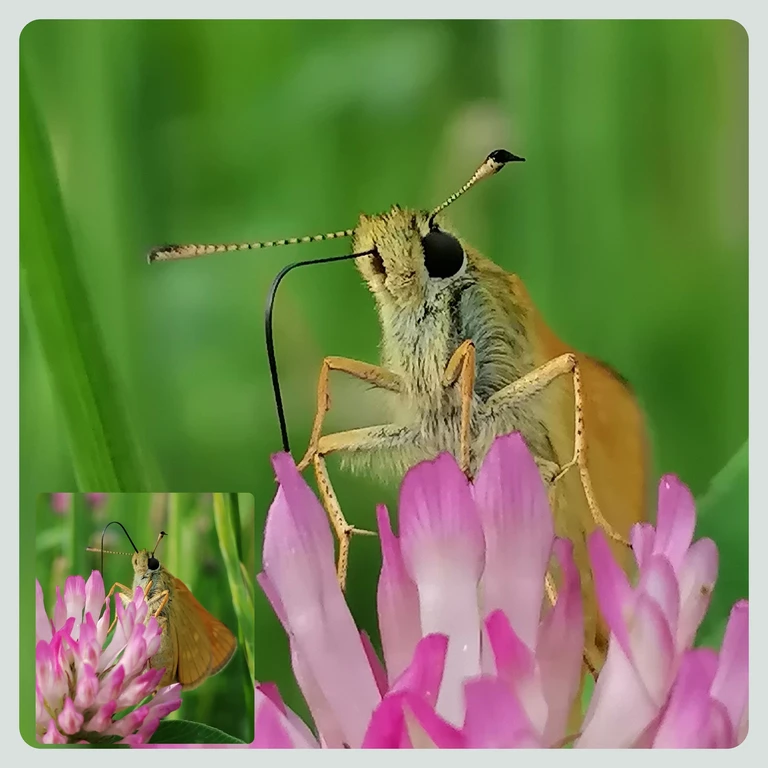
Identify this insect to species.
Ochlodes sylvanus (also Ochlodes venata)
